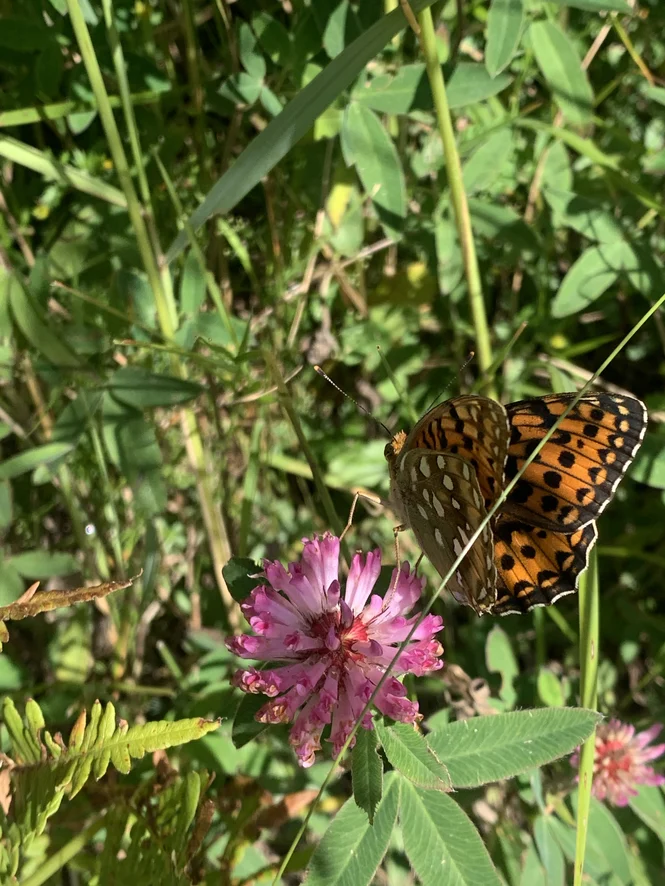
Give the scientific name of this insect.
Speyeria aglaja
